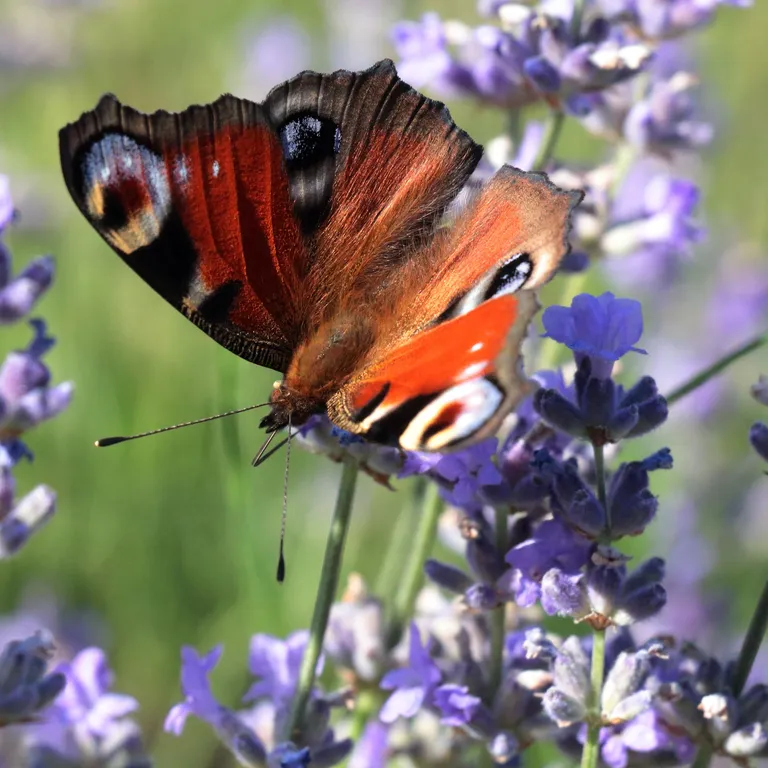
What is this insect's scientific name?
Aglais io
